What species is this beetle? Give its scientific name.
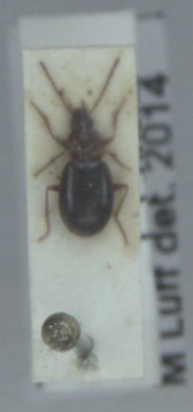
Ocys harpaloides
